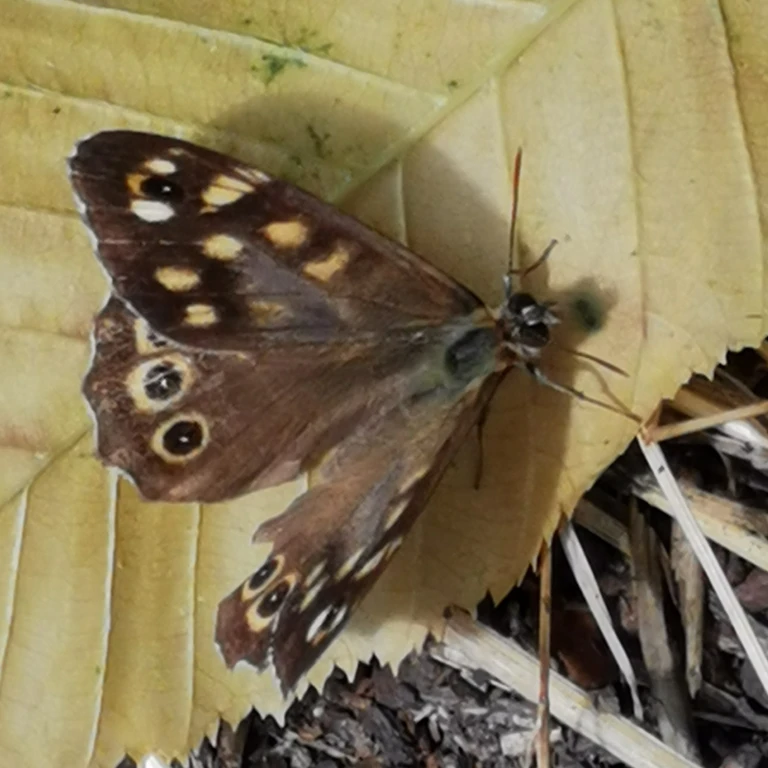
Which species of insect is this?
Pararge aegeria
